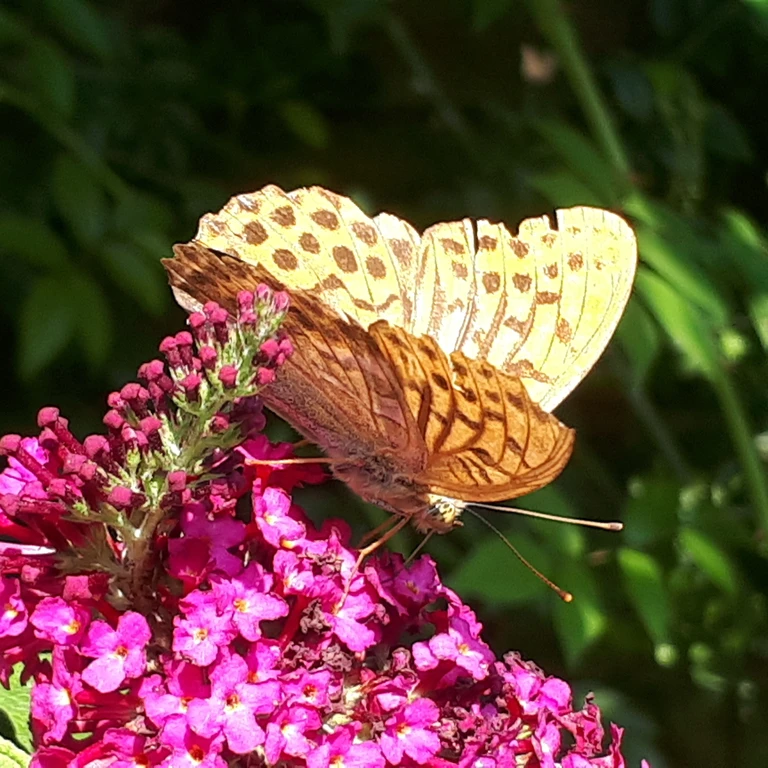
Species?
Argynnis paphia
